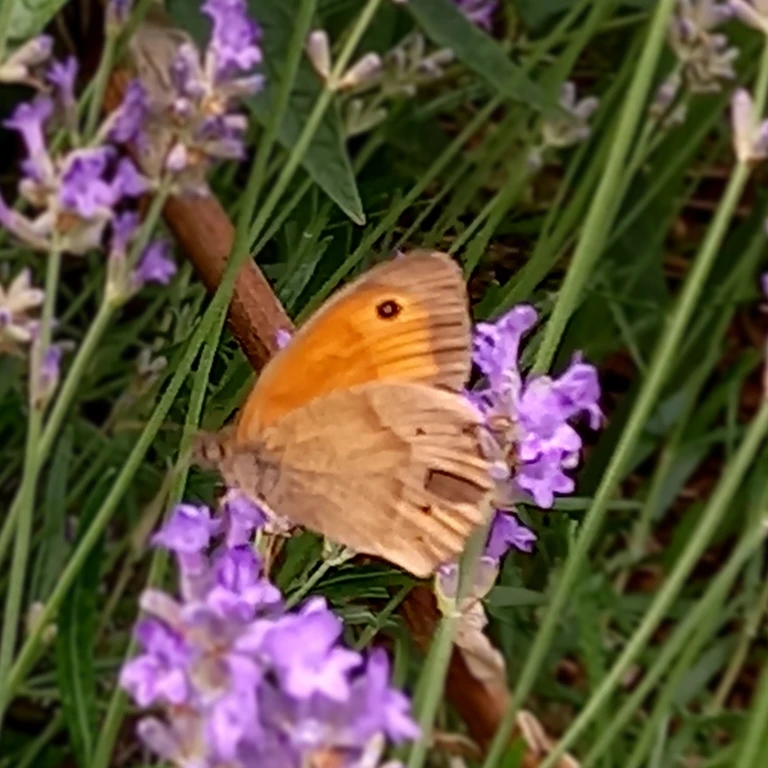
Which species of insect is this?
Maniola jurtina
